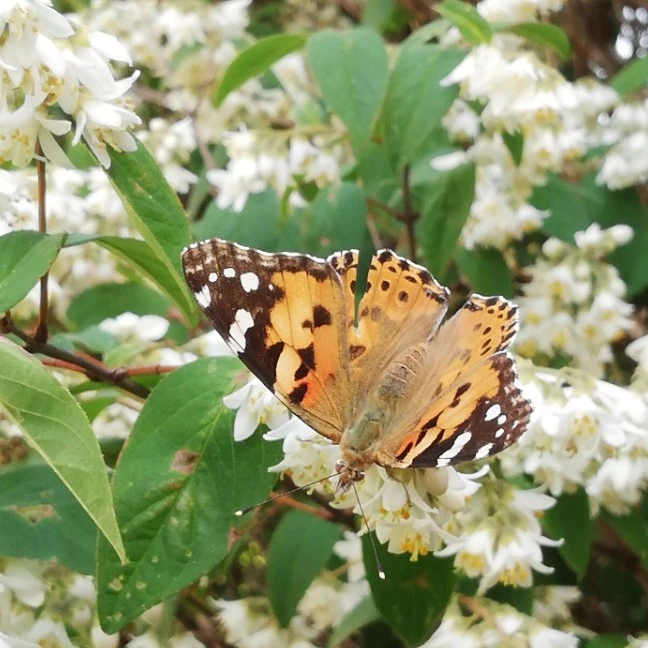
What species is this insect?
Vanessa cardui
